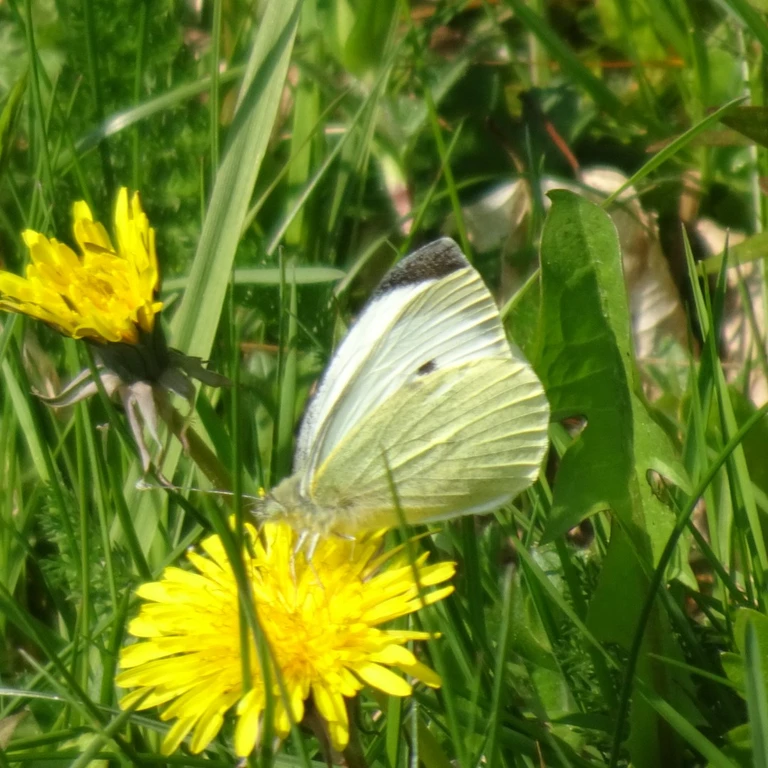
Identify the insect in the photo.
Pieris brassicae
